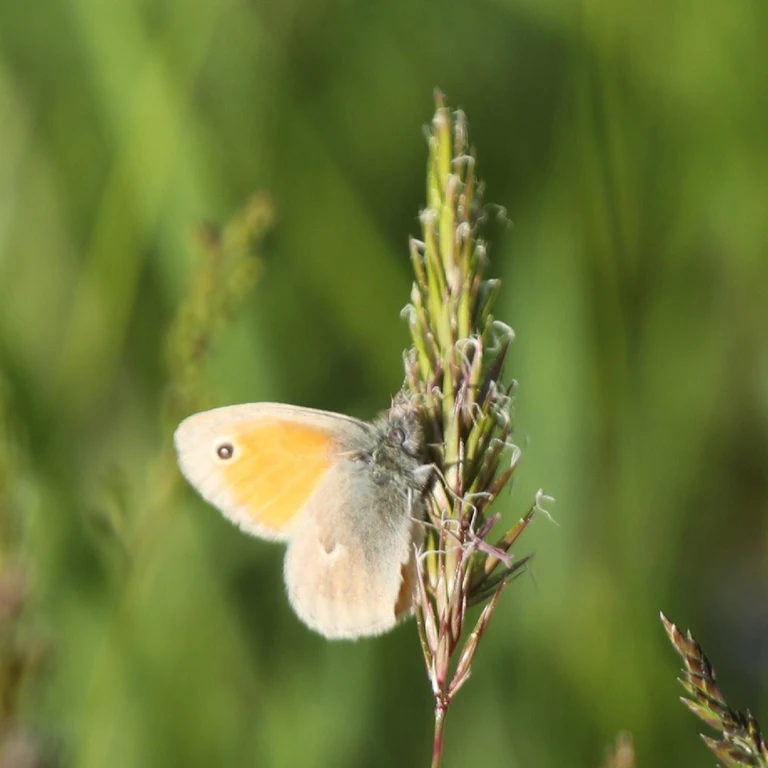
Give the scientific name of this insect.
Coenonympha pamphilus
